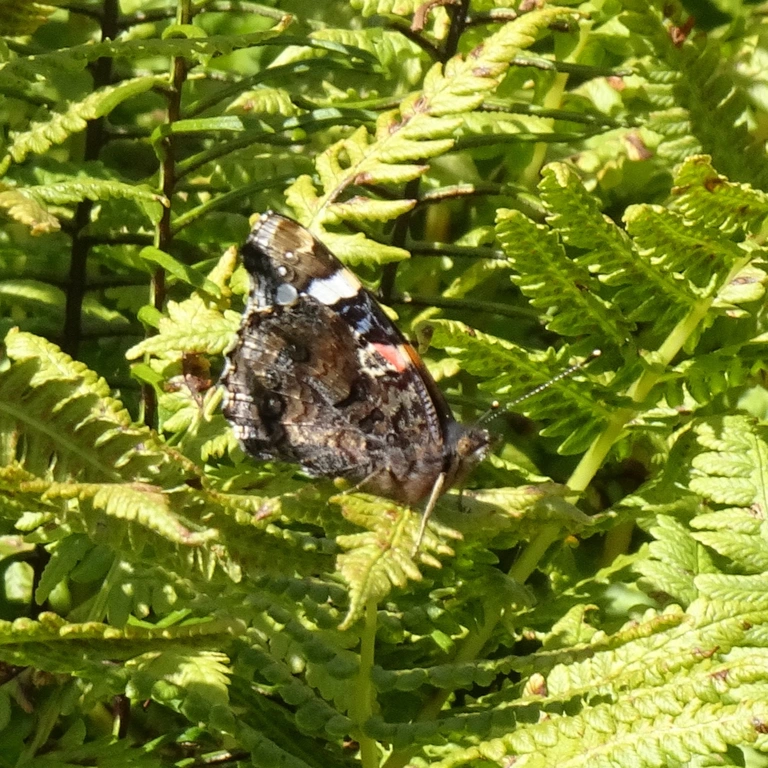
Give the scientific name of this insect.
Vanessa atalanta
